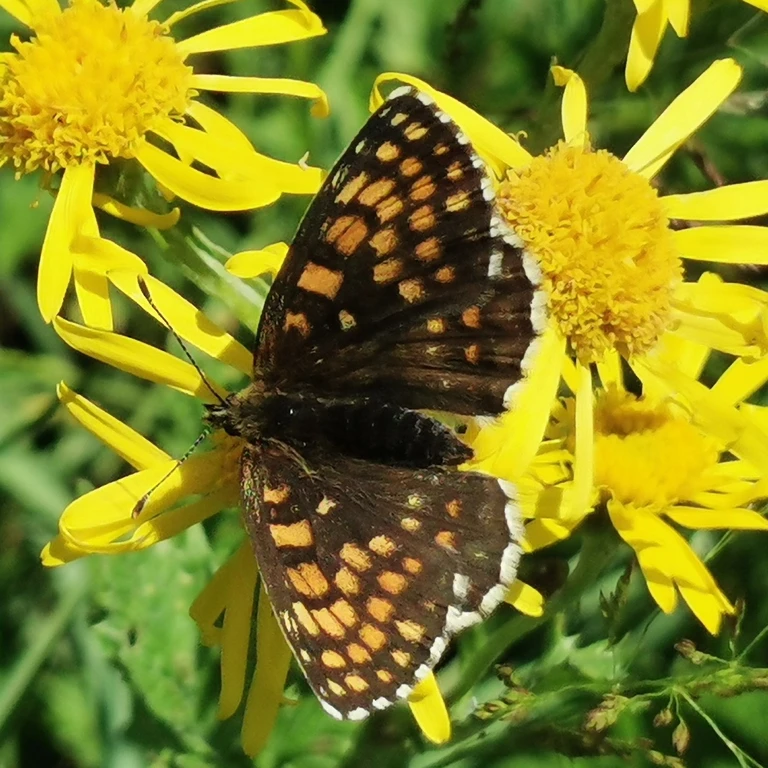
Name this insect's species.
Melitaea diamina
